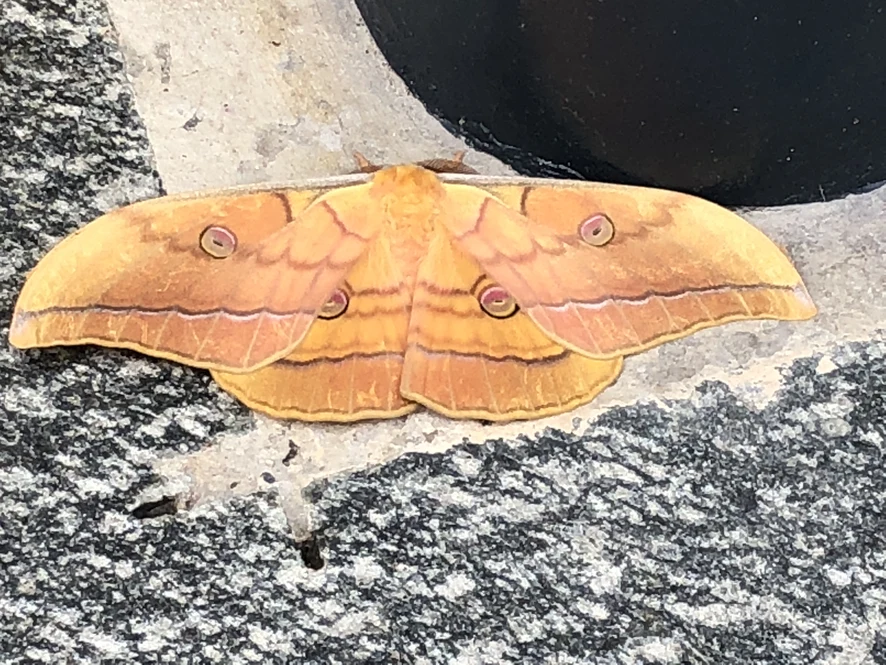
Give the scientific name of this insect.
Antheraea yamamai
